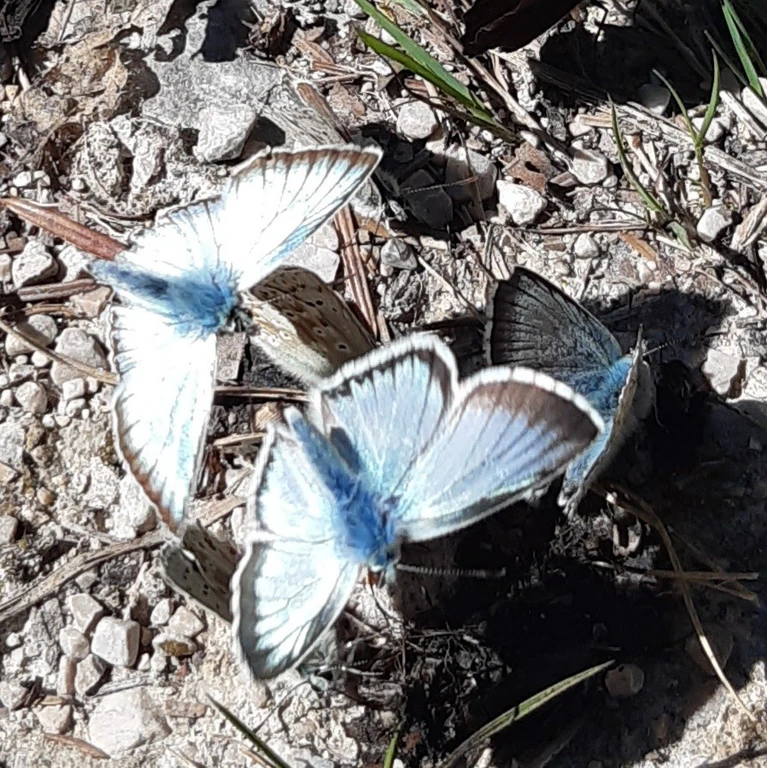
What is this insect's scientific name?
Lysandra coridon
